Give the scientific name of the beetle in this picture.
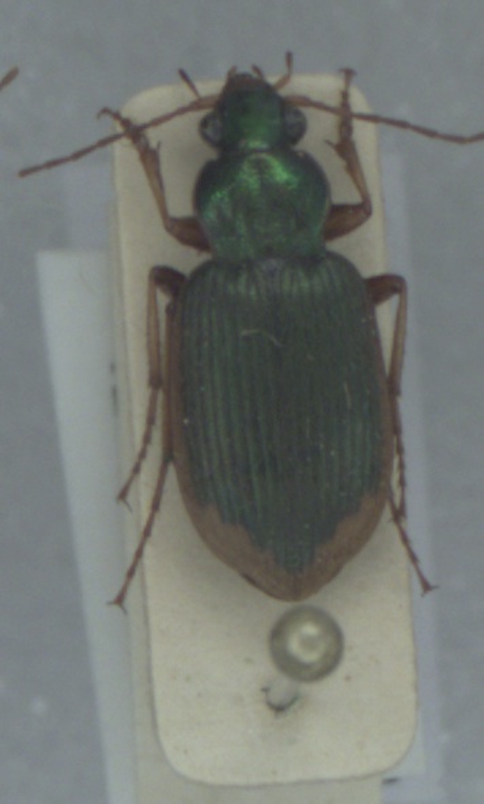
Chlaenius vestitus
